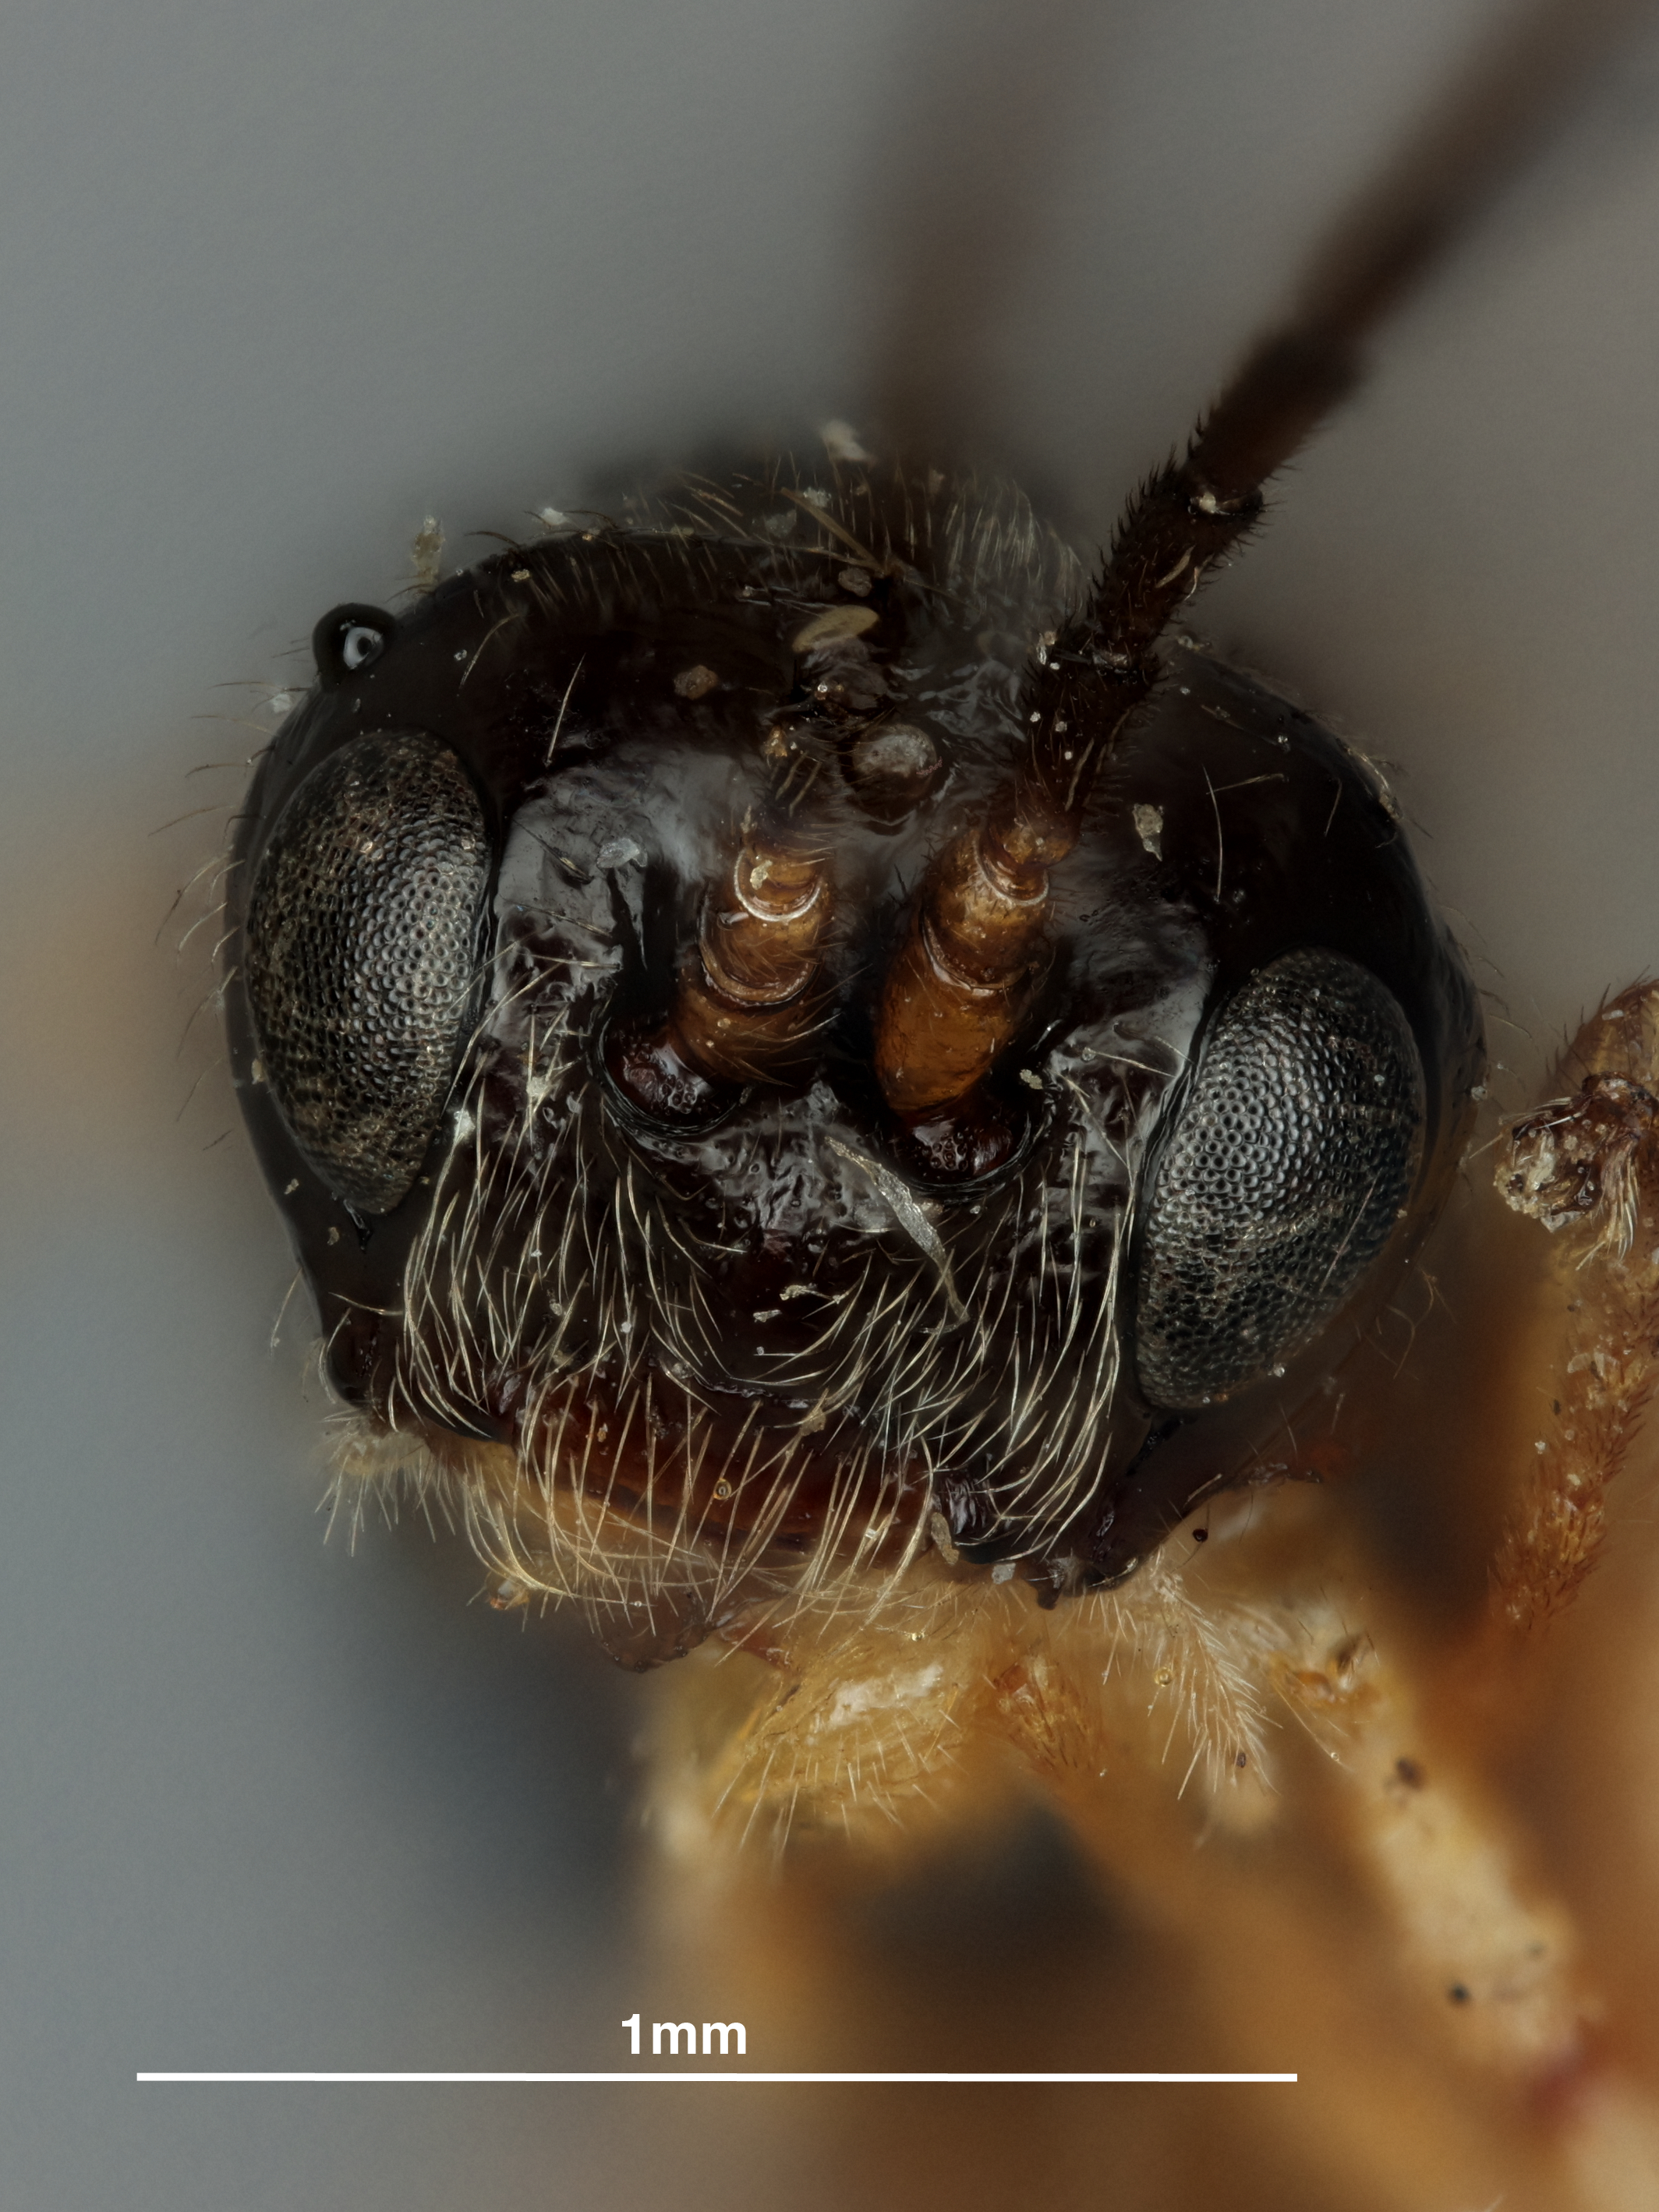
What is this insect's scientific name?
Opius distractus
